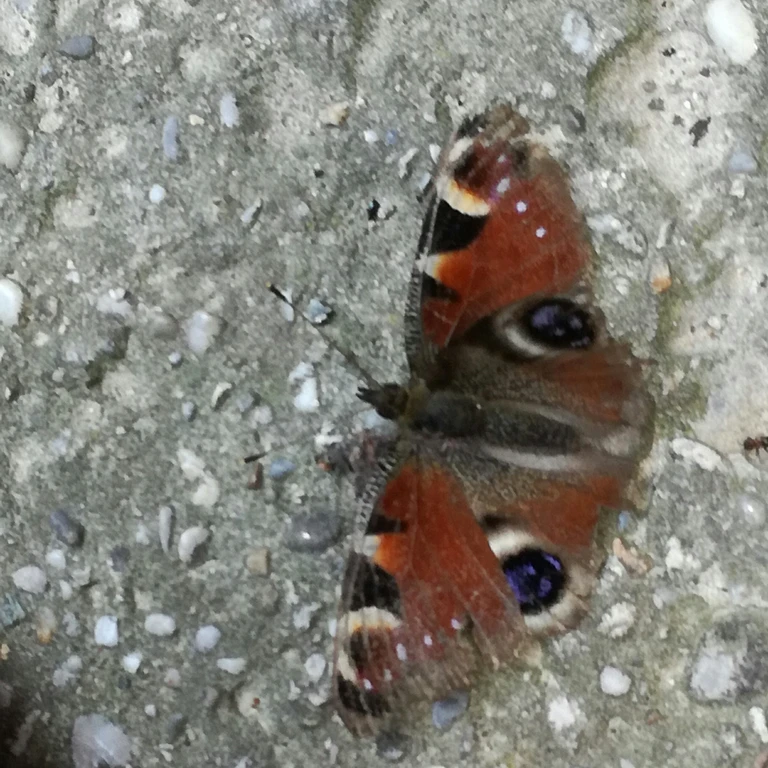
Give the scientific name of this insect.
Aglais io
